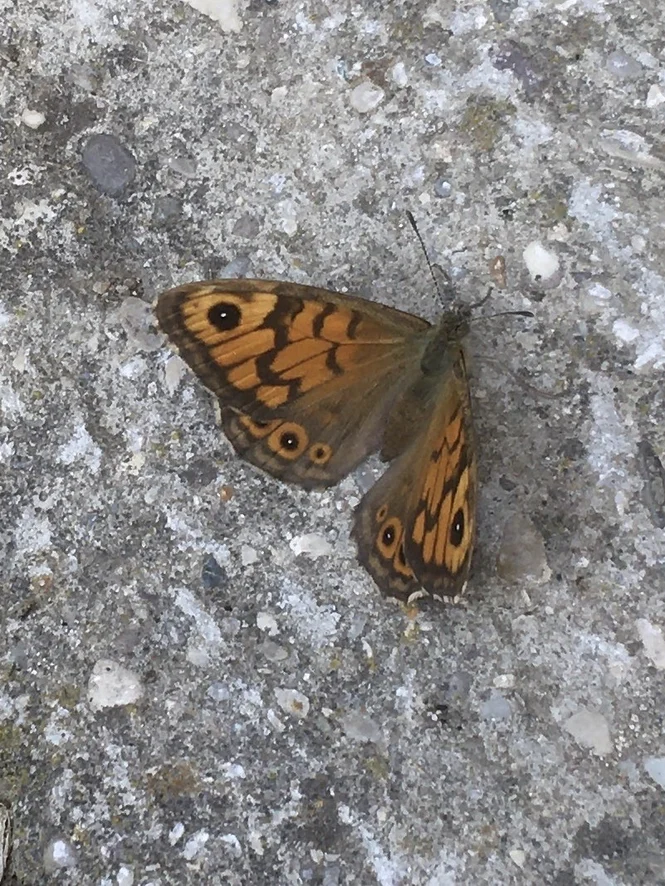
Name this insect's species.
Lasiommata megera (also Pararge megera)
